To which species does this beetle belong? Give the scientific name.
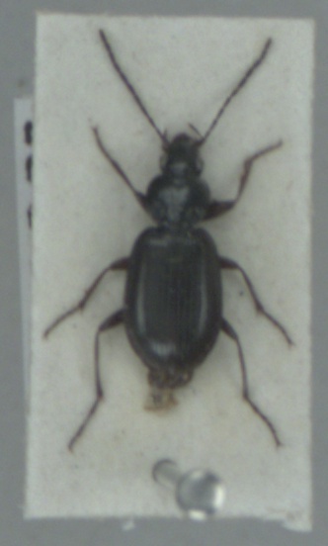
Agonum fuliginosum
